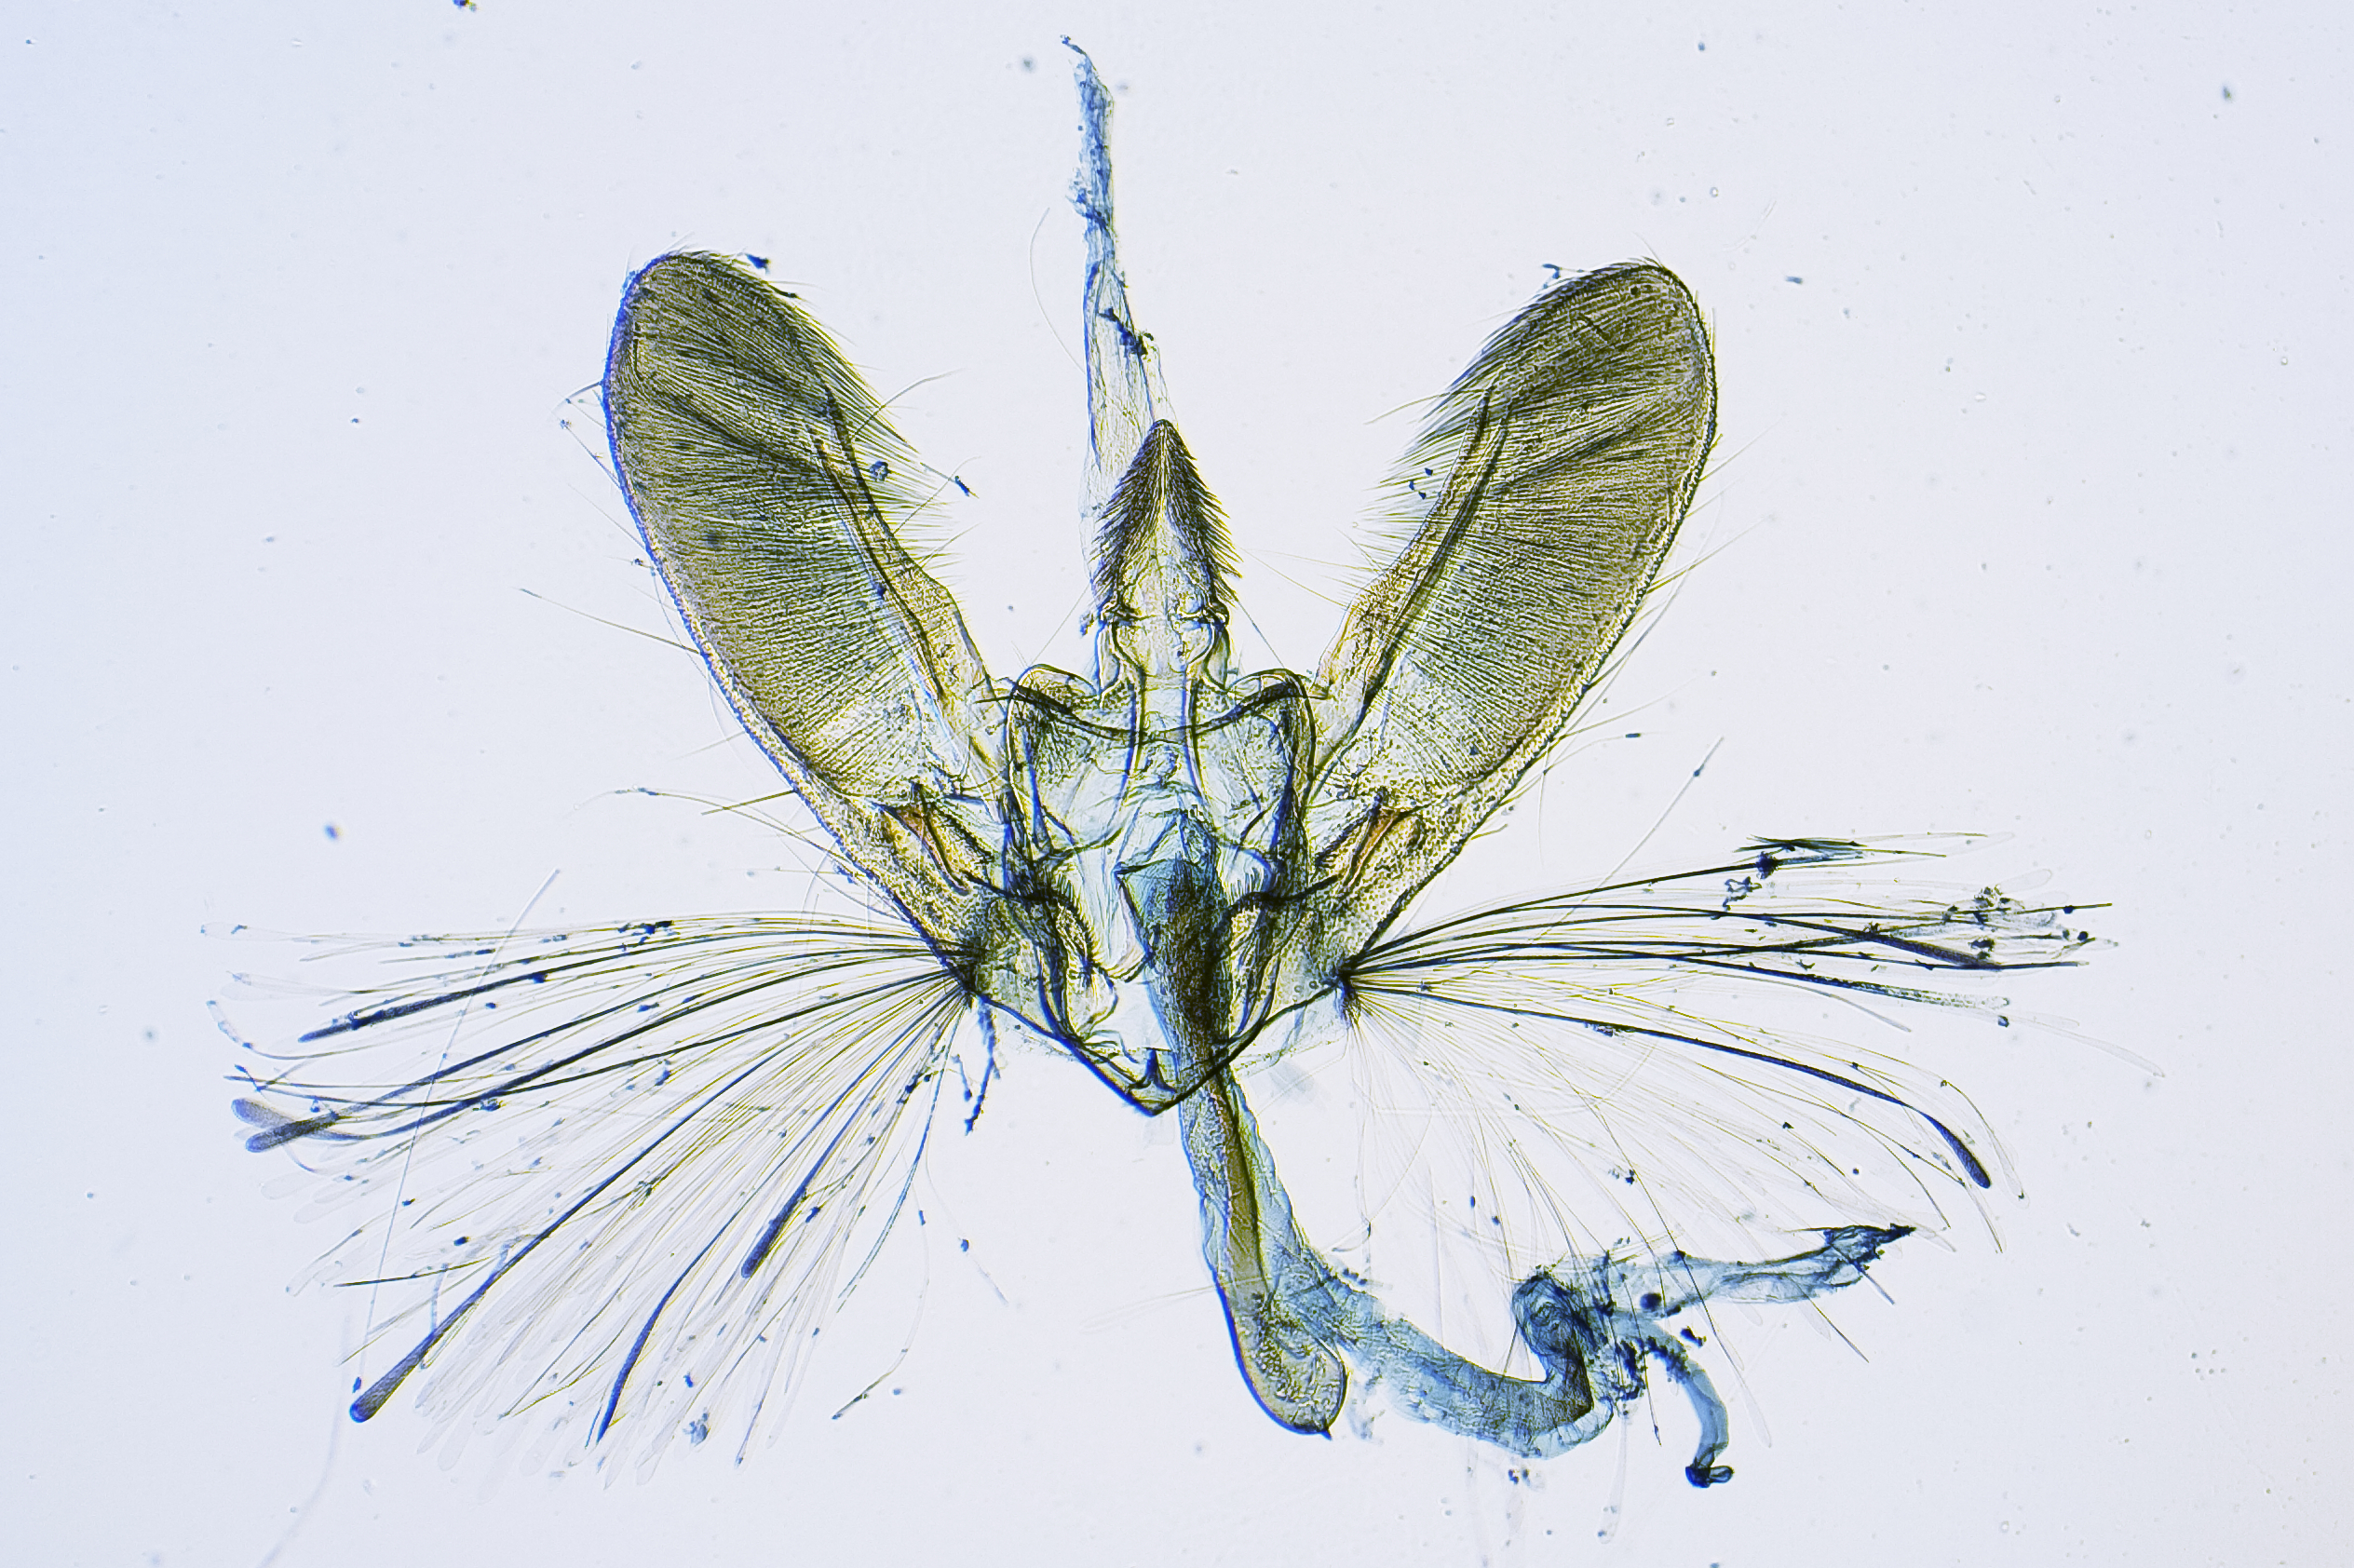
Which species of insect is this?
Nomophila clarissalis
